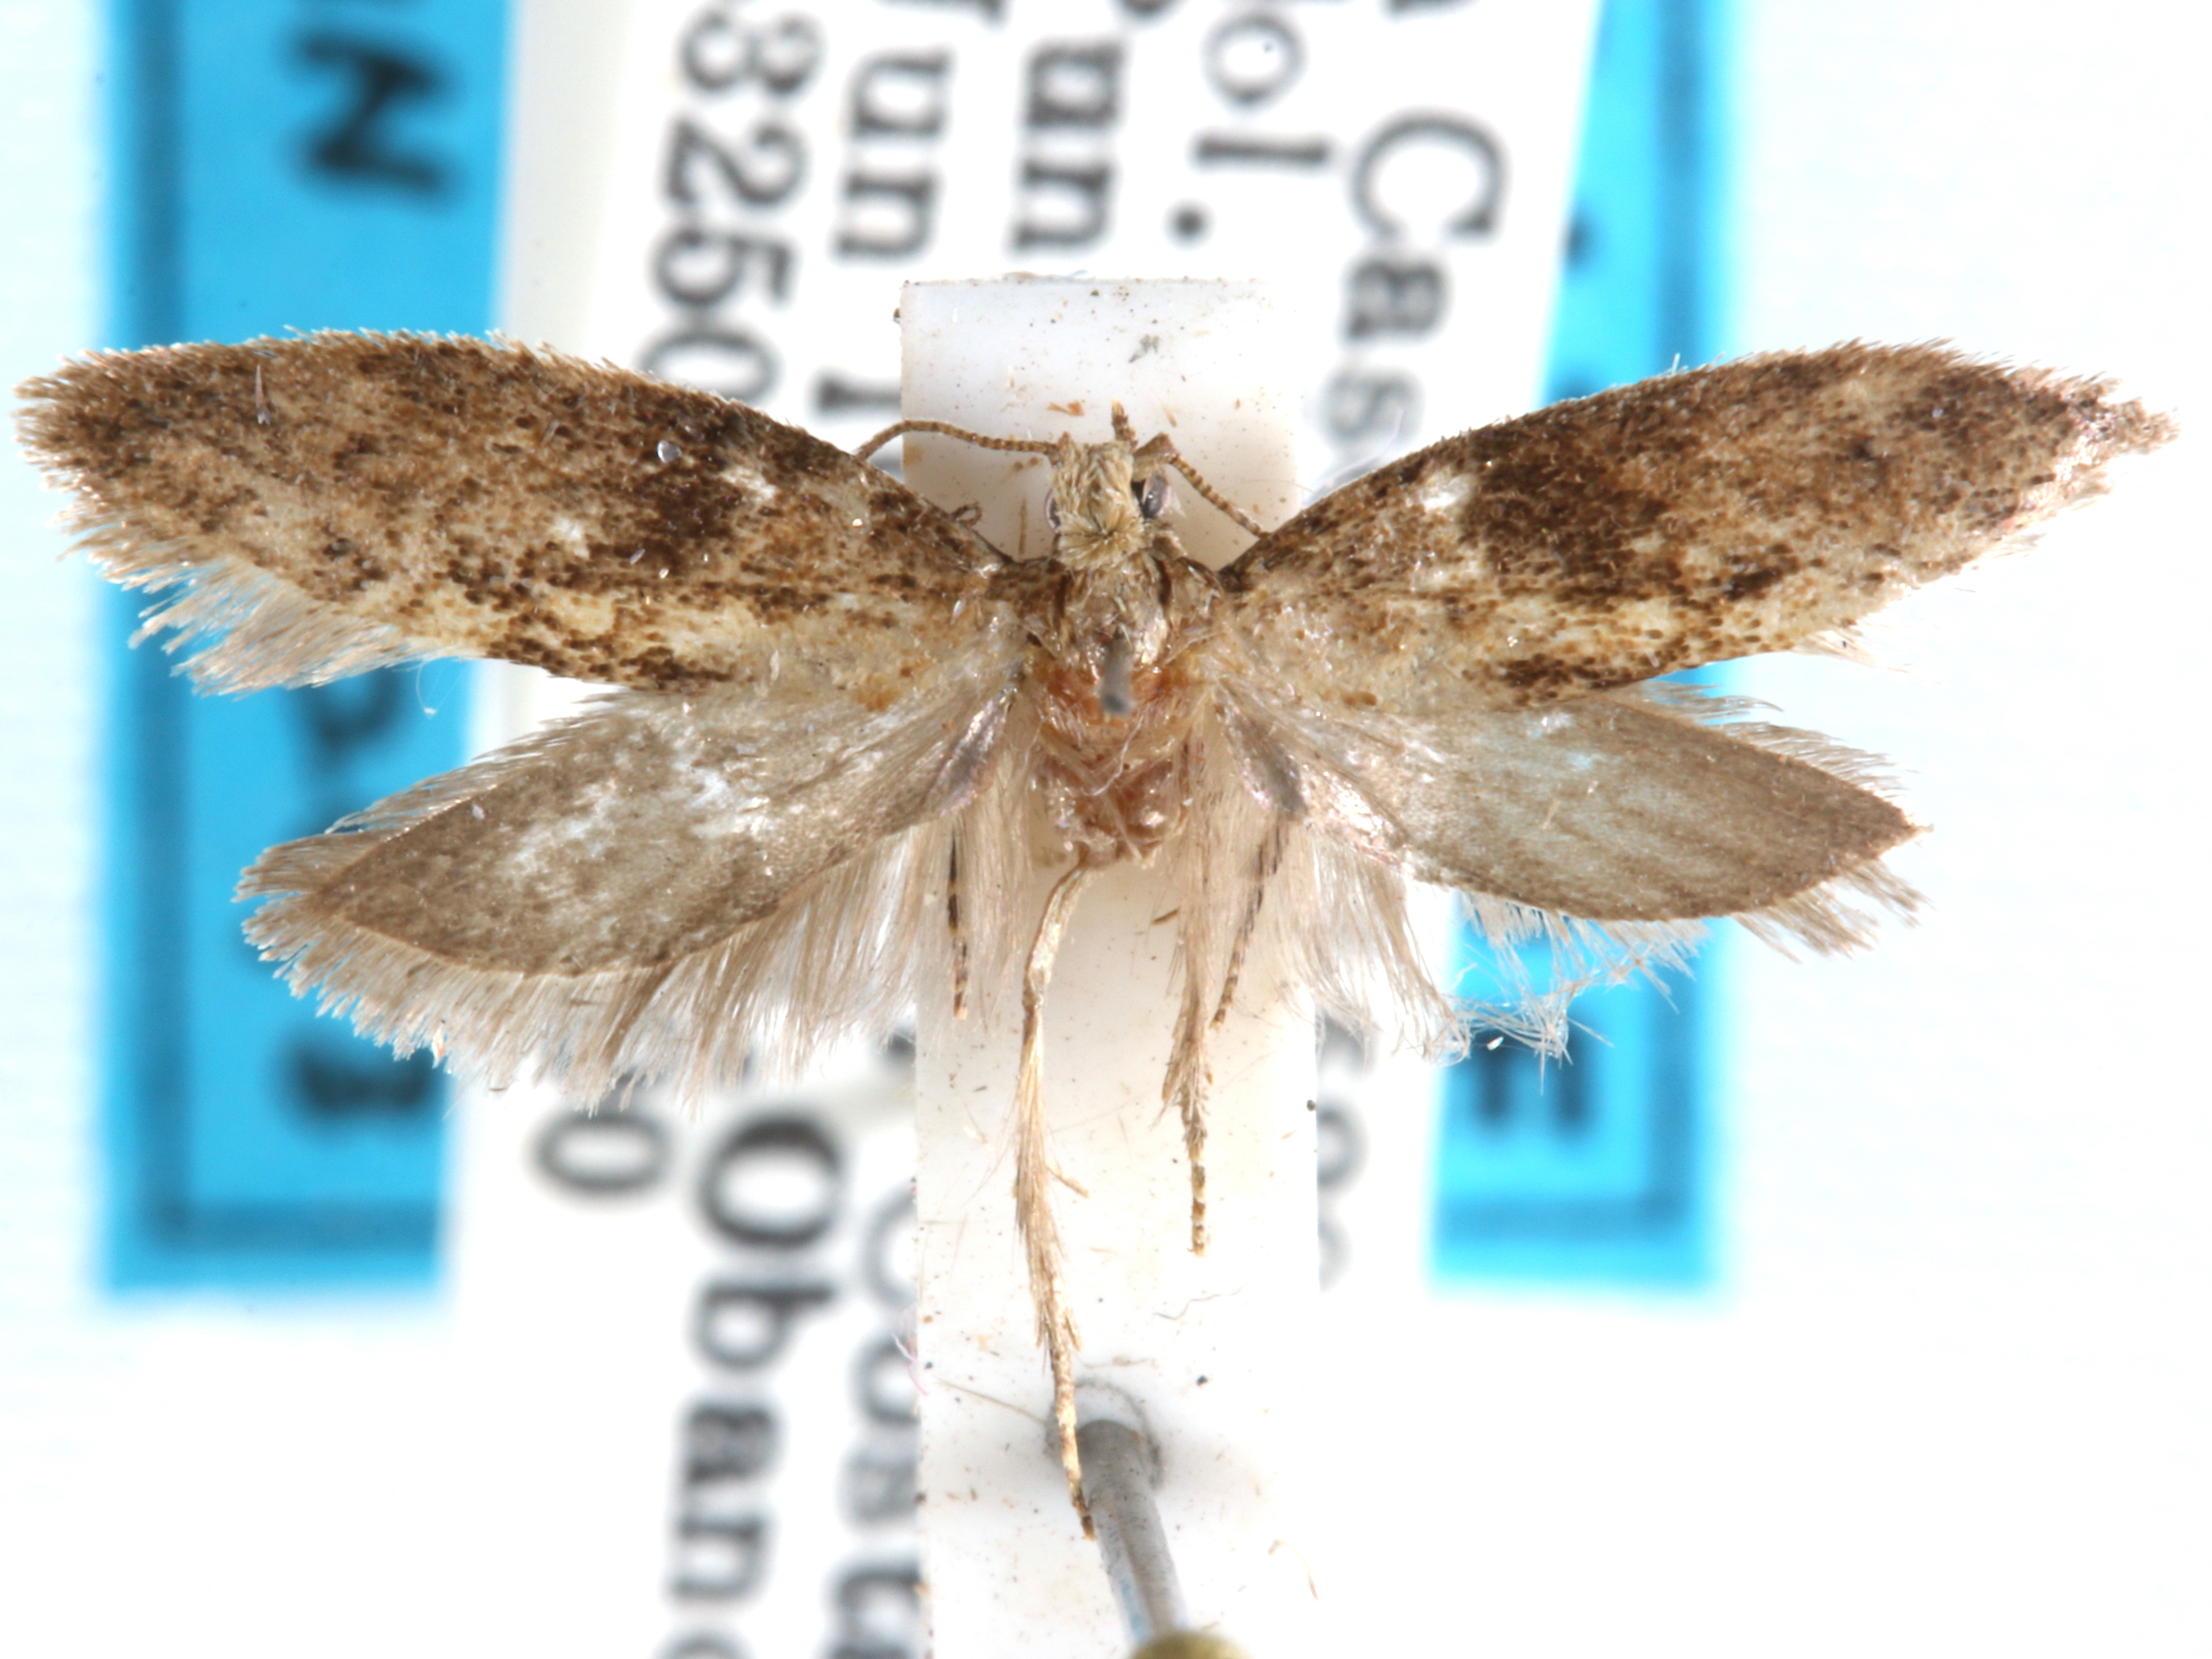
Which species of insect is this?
Incawockia rubiginosa
